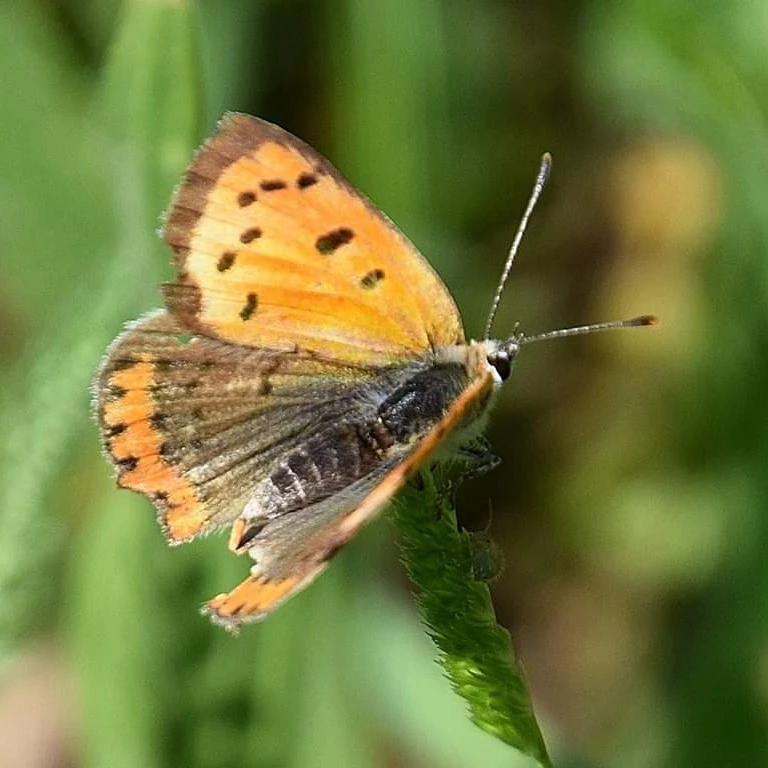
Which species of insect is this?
Lycaena phlaeas
